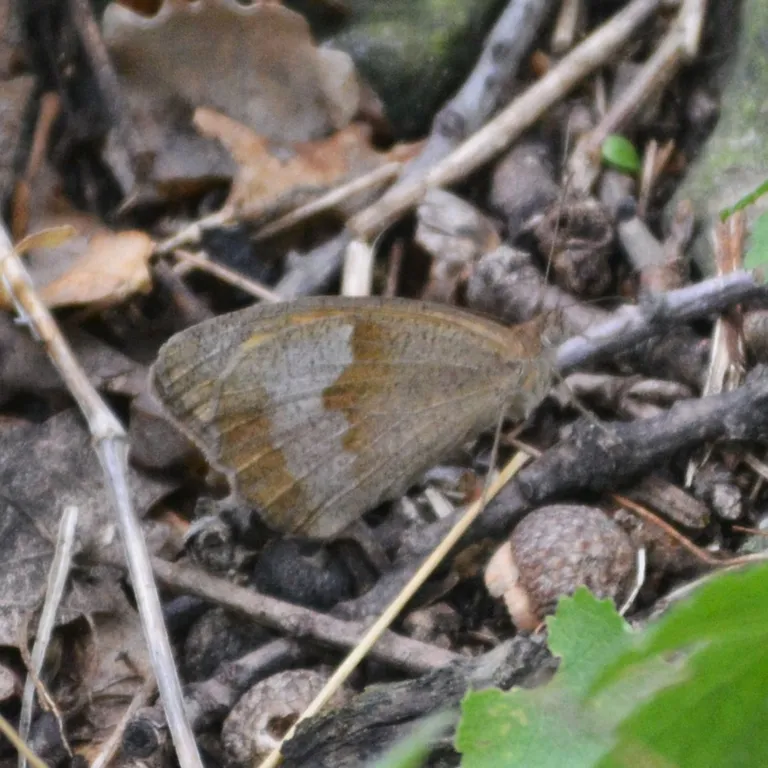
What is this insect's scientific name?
Maniola jurtina
